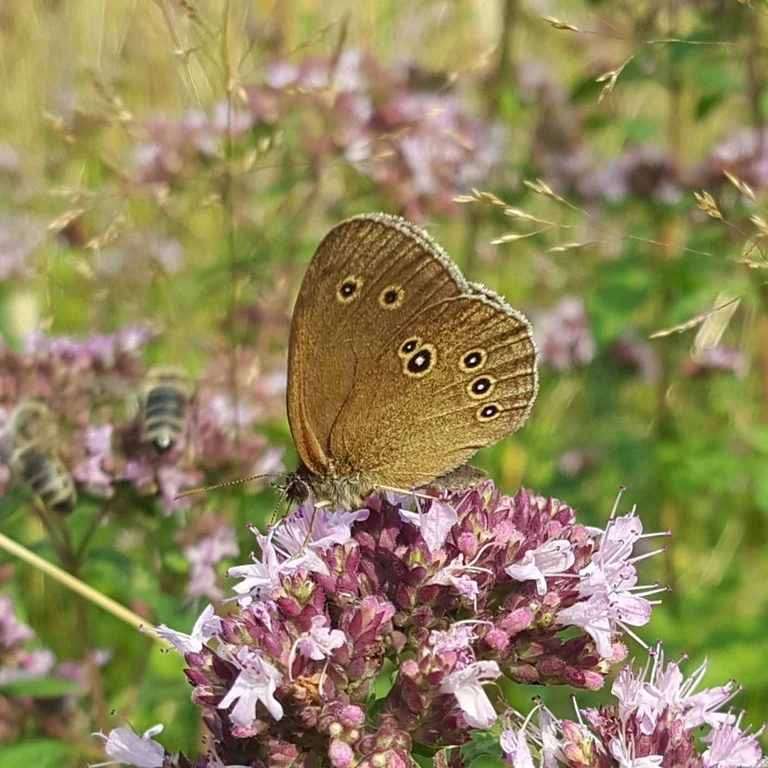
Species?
Aphantopus hyperantus
